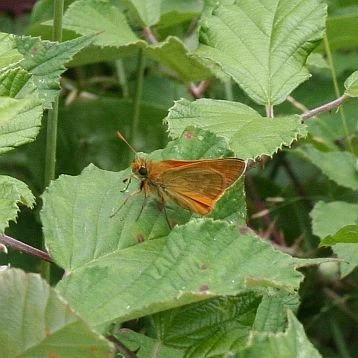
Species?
Ochlodes sylvanus (also Ochlodes venata)
